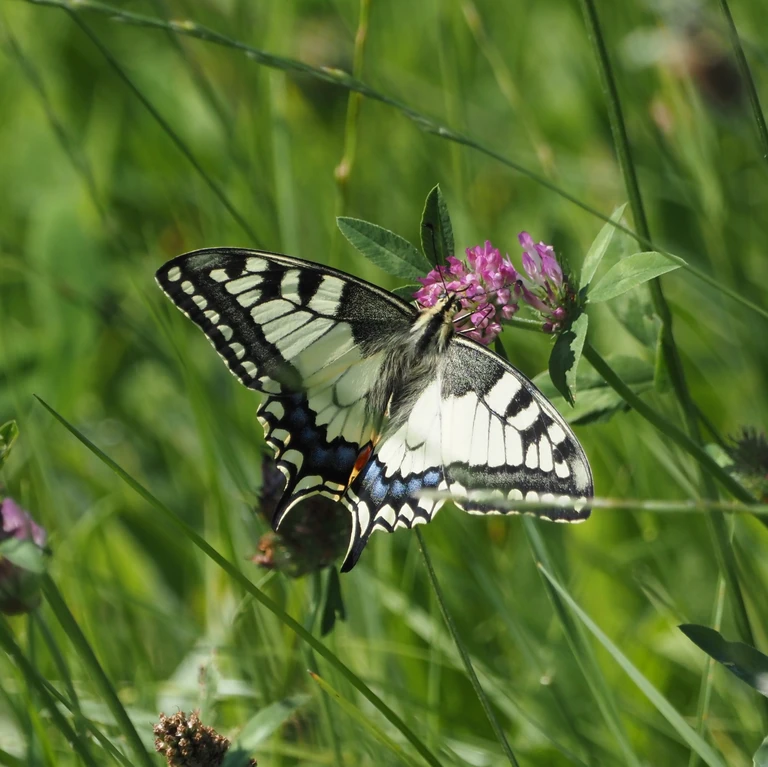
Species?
Papilio machaon
